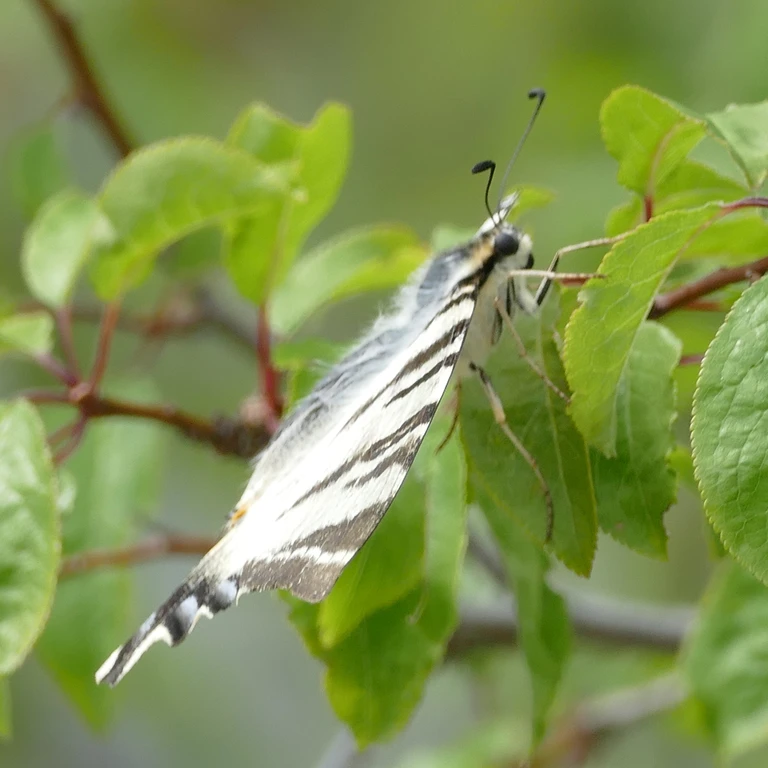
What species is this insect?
Iphiclides podalirius
